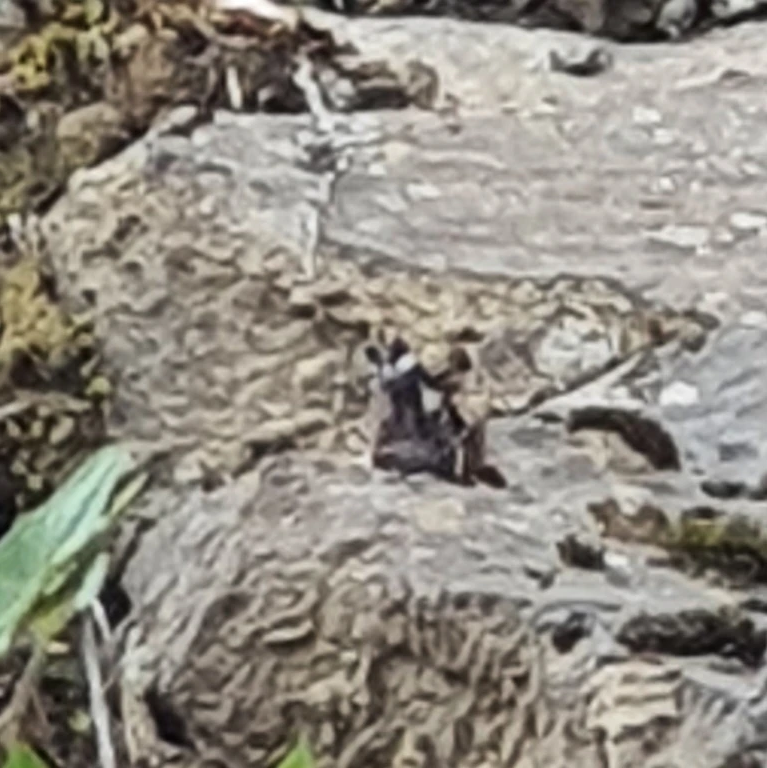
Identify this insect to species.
Vanessa atalanta
